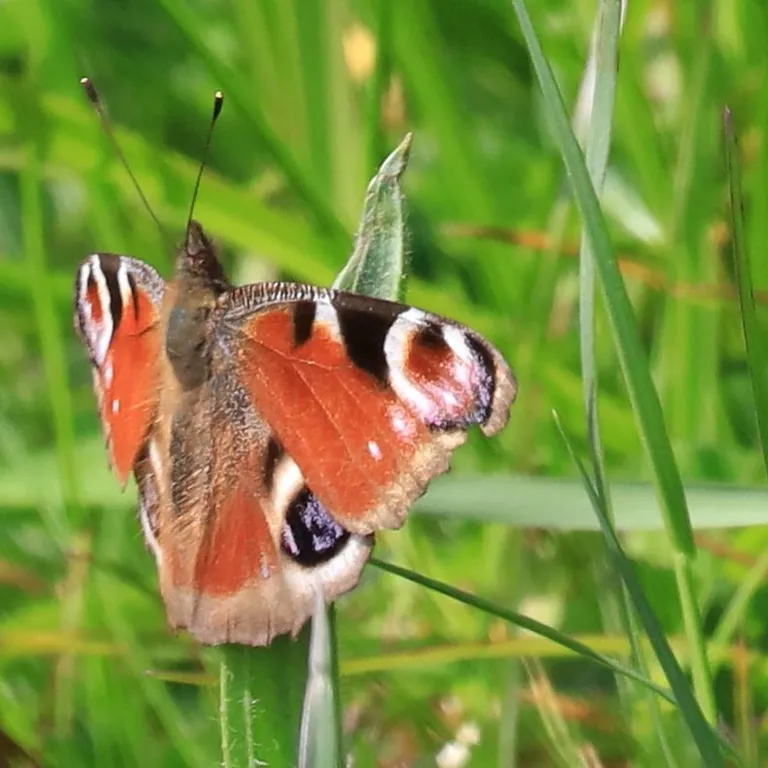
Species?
Aglais io
